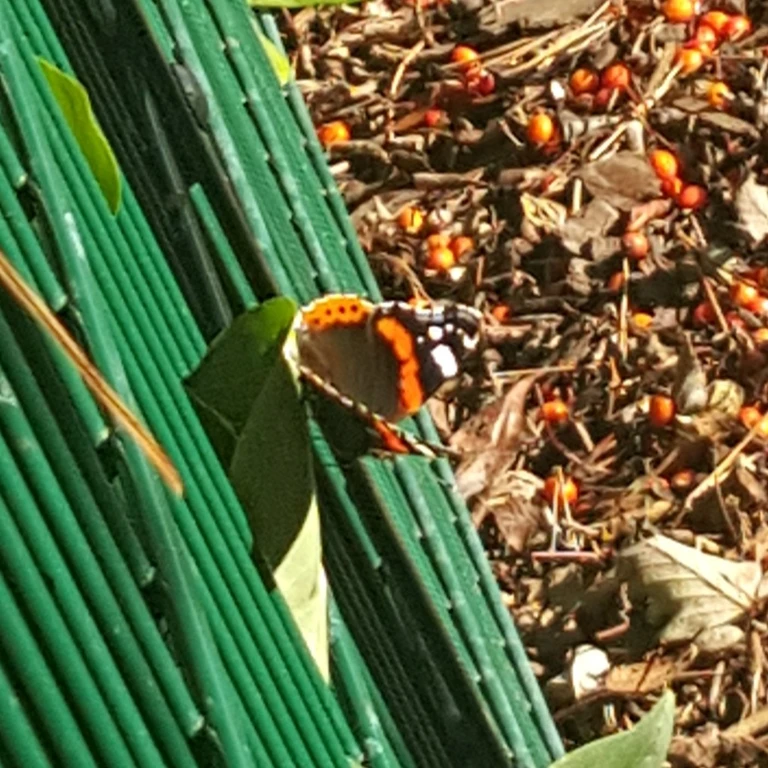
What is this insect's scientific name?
Vanessa atalanta
